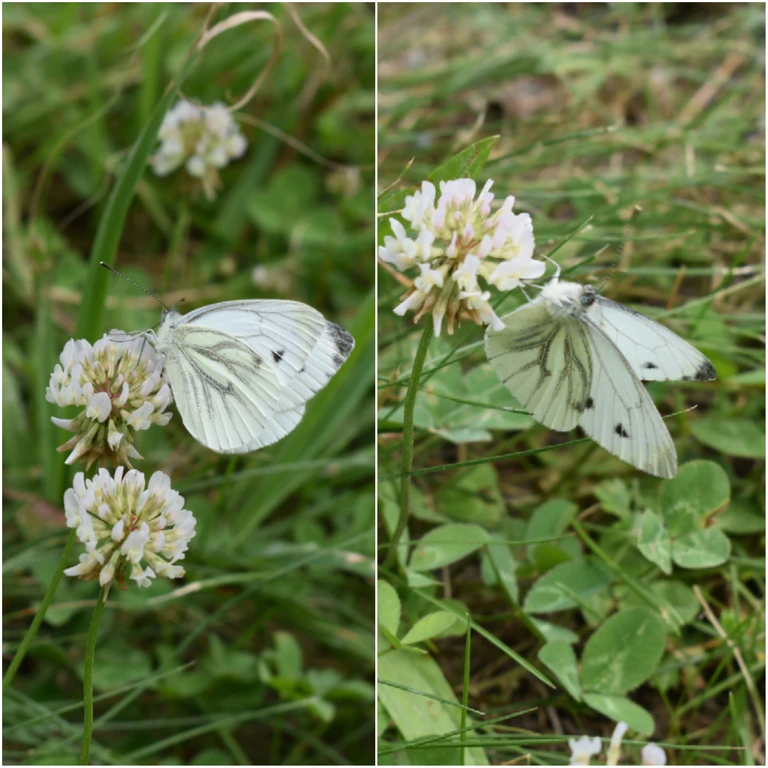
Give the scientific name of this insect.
Pieris napi
